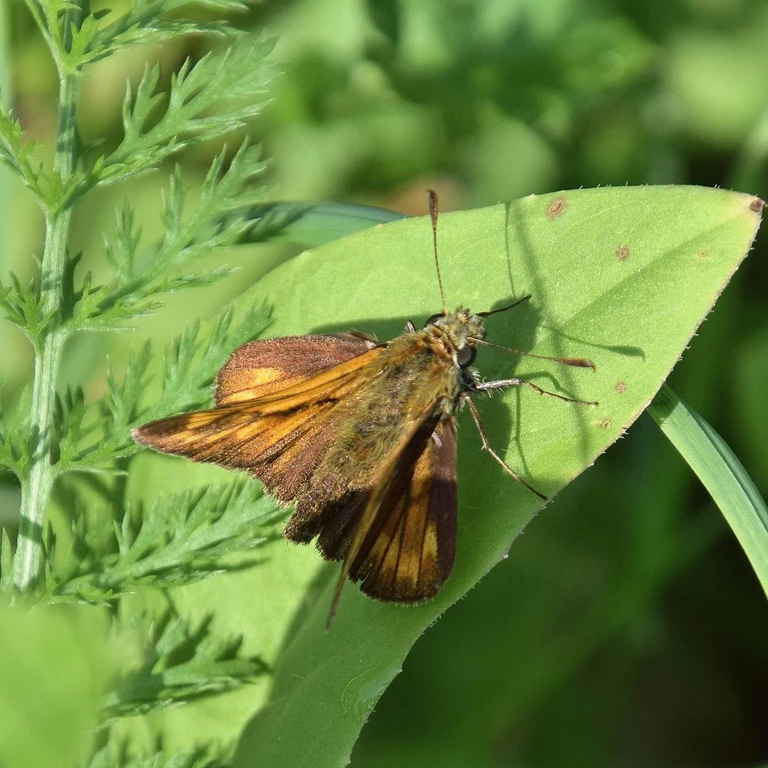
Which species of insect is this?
Ochlodes sylvanus (also Ochlodes venata)
